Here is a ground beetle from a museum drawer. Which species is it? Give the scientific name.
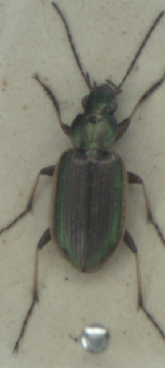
Agonum marginatum
